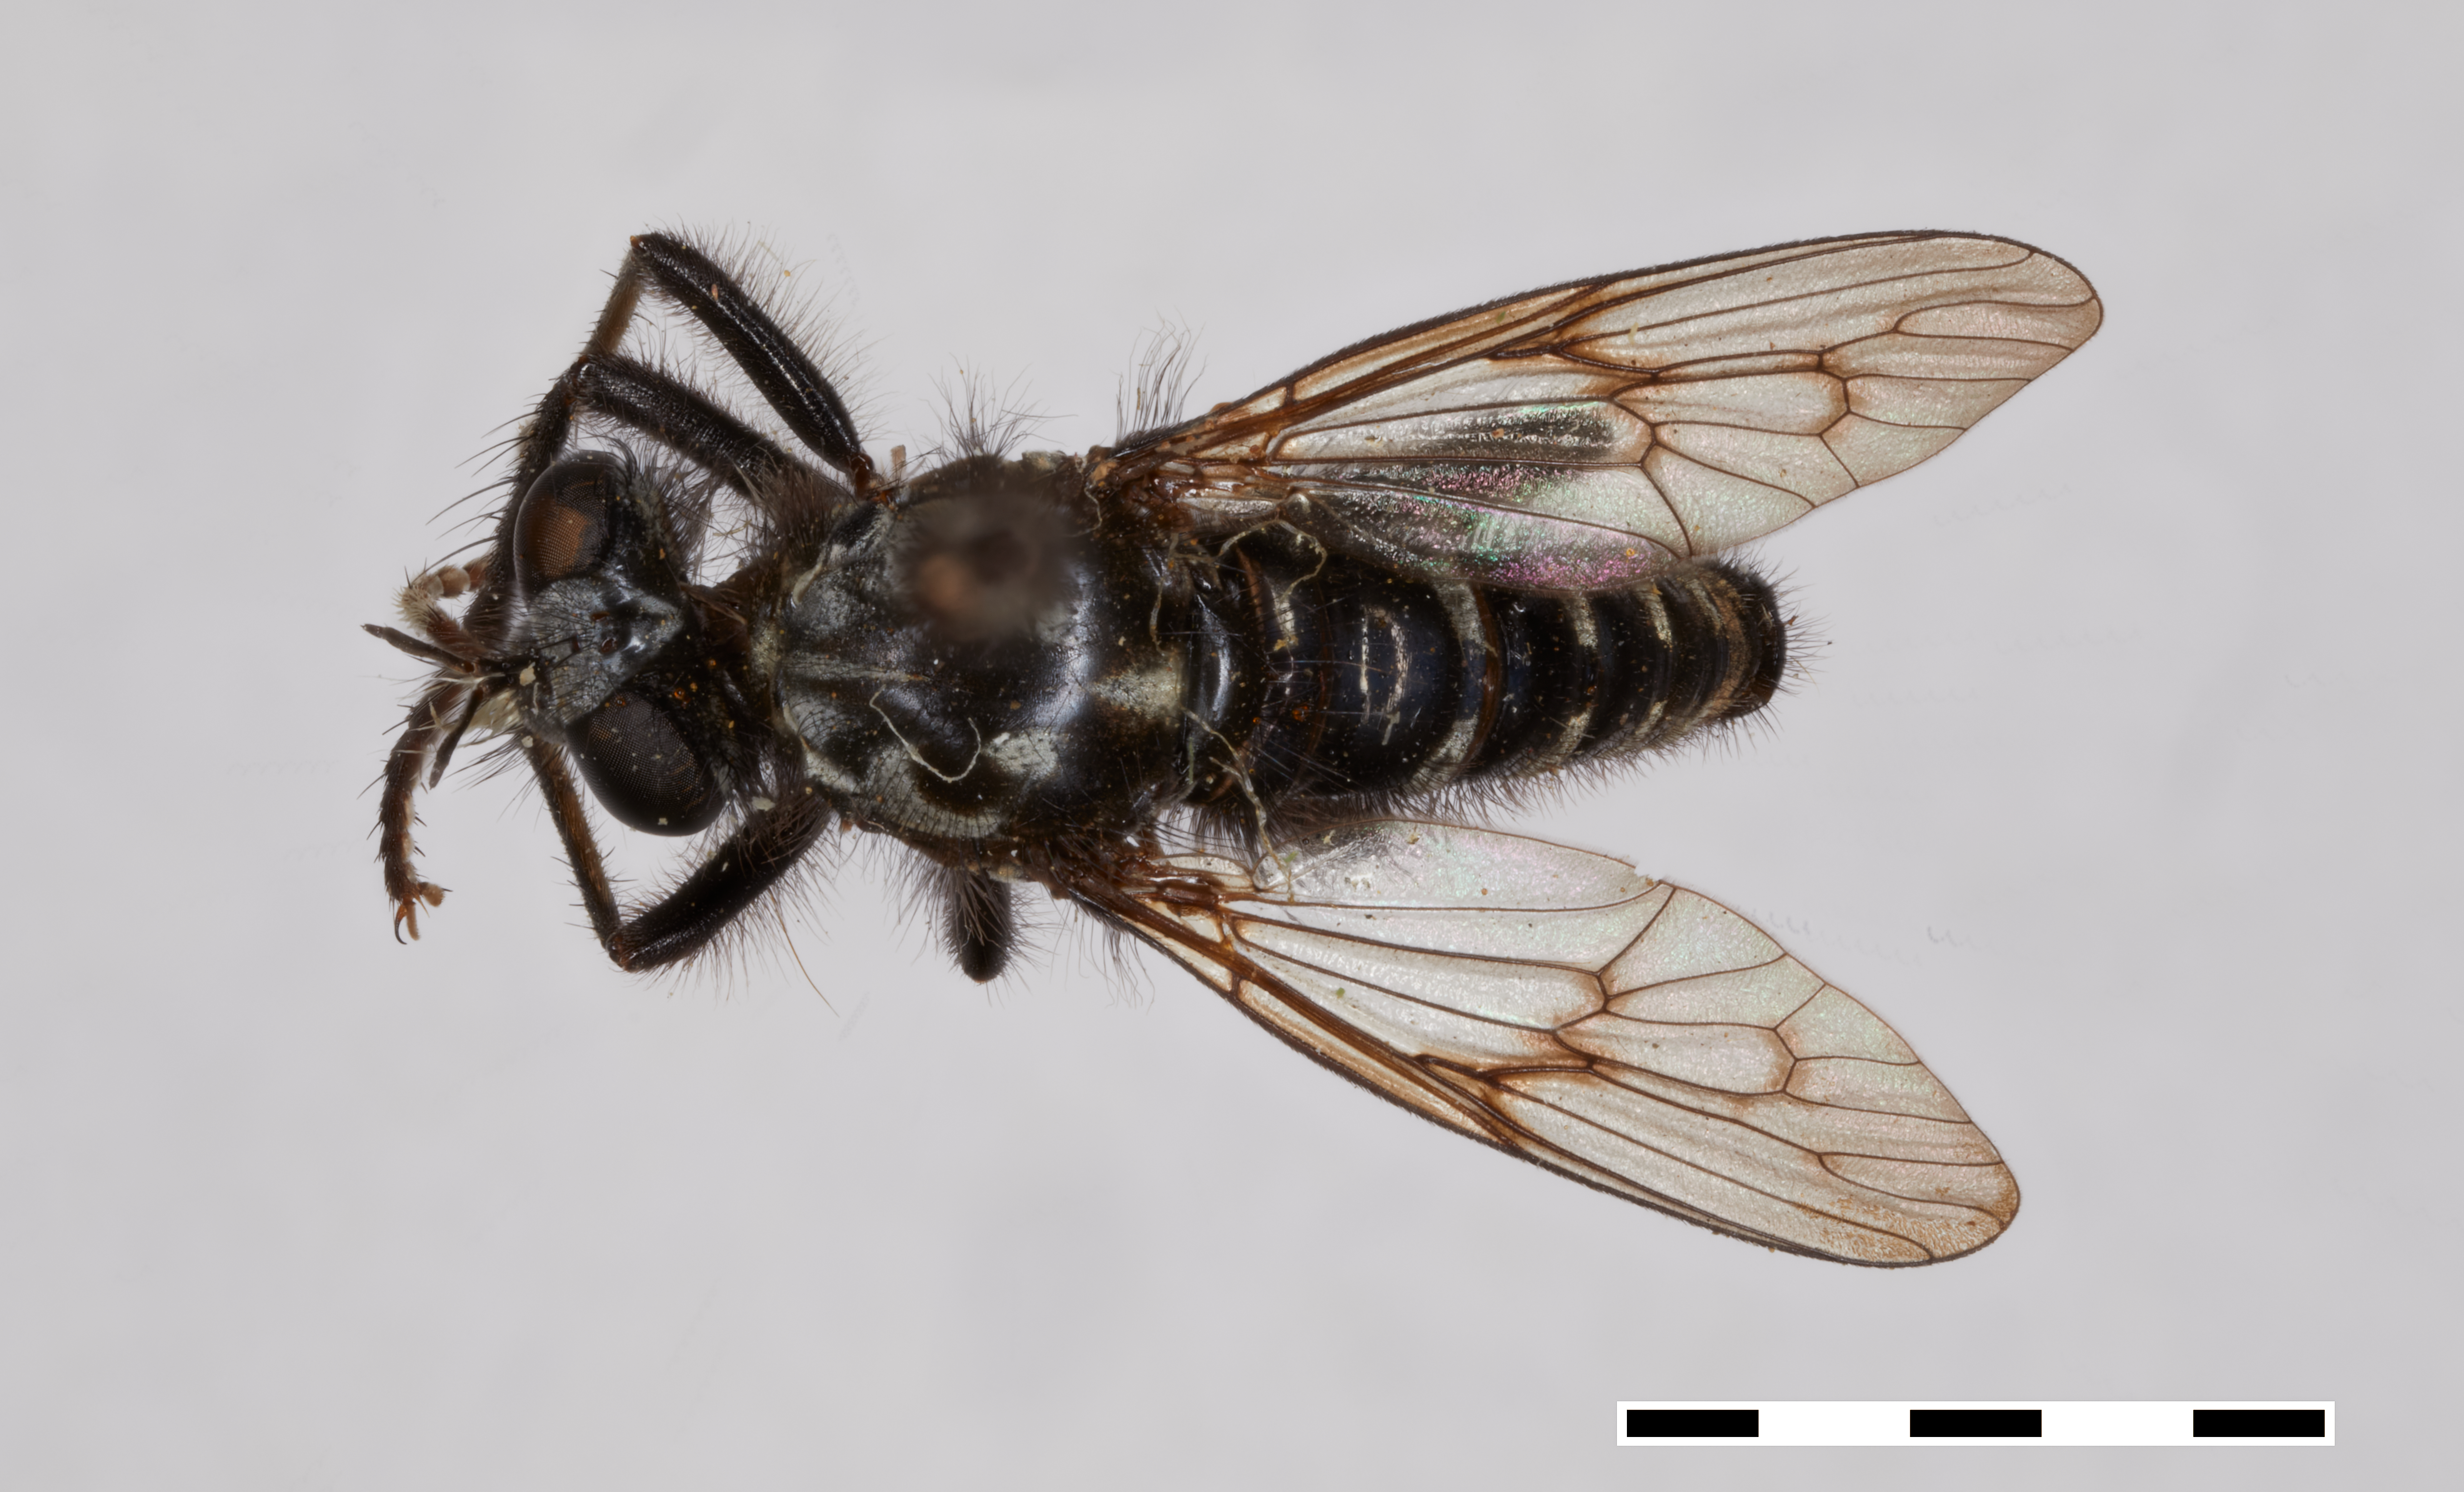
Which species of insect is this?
Cyrtopogon tacomae
